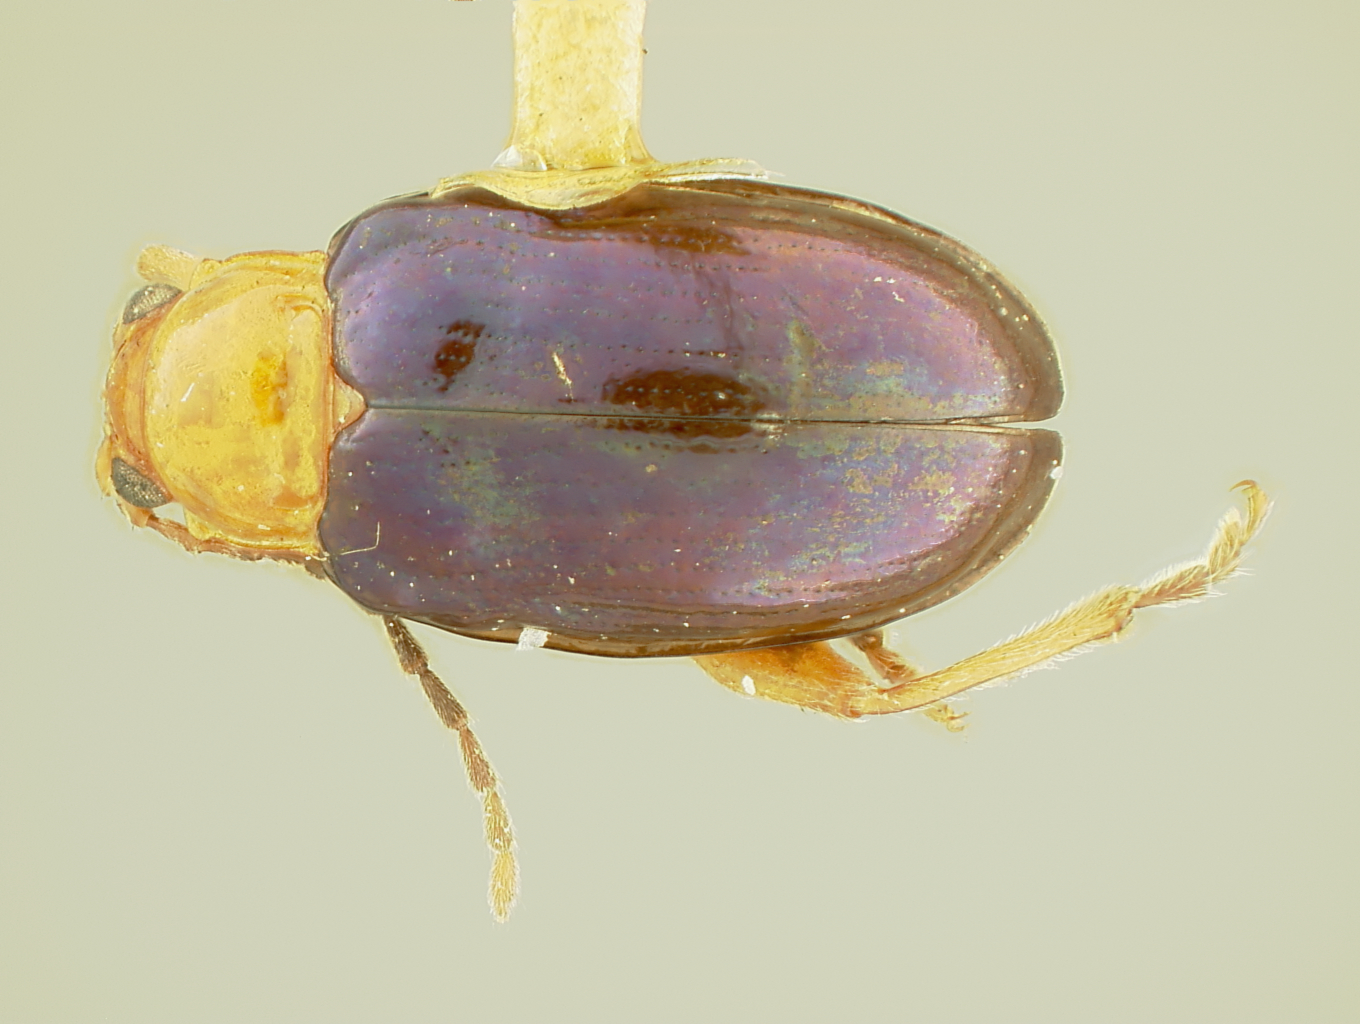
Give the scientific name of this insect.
Diphaulaca cordobae
